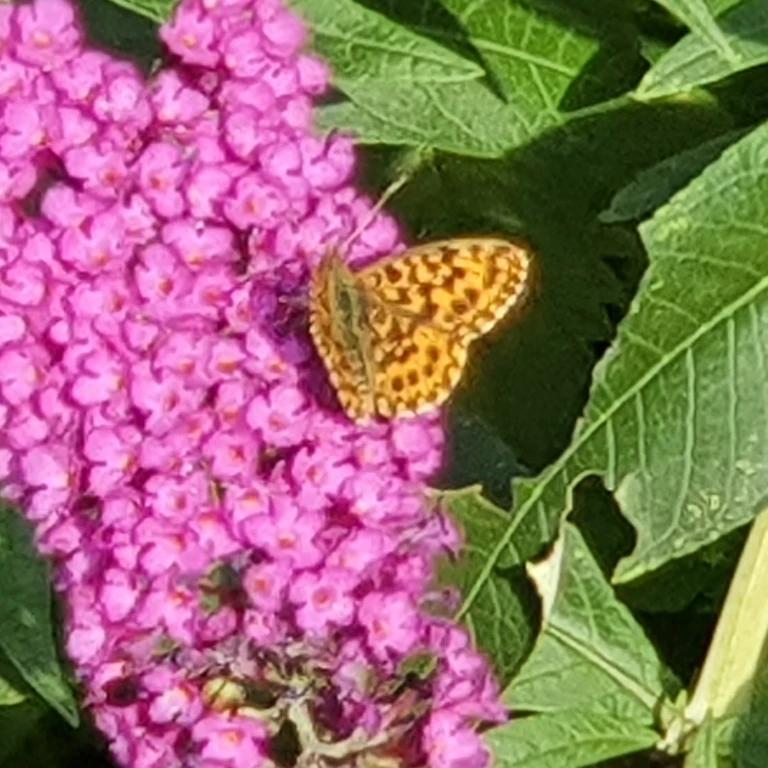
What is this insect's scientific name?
Boloria dia
